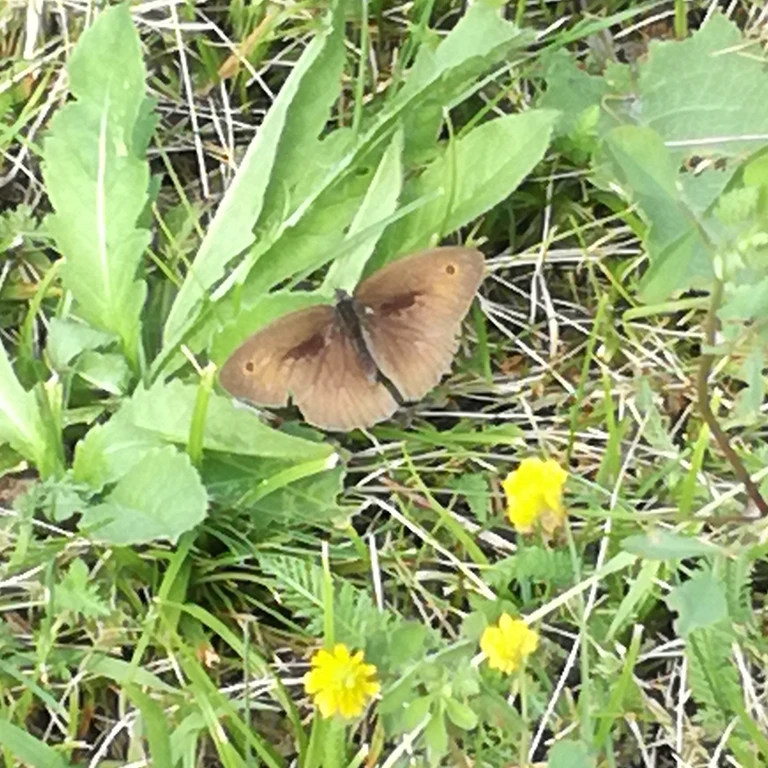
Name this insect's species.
Maniola jurtina
